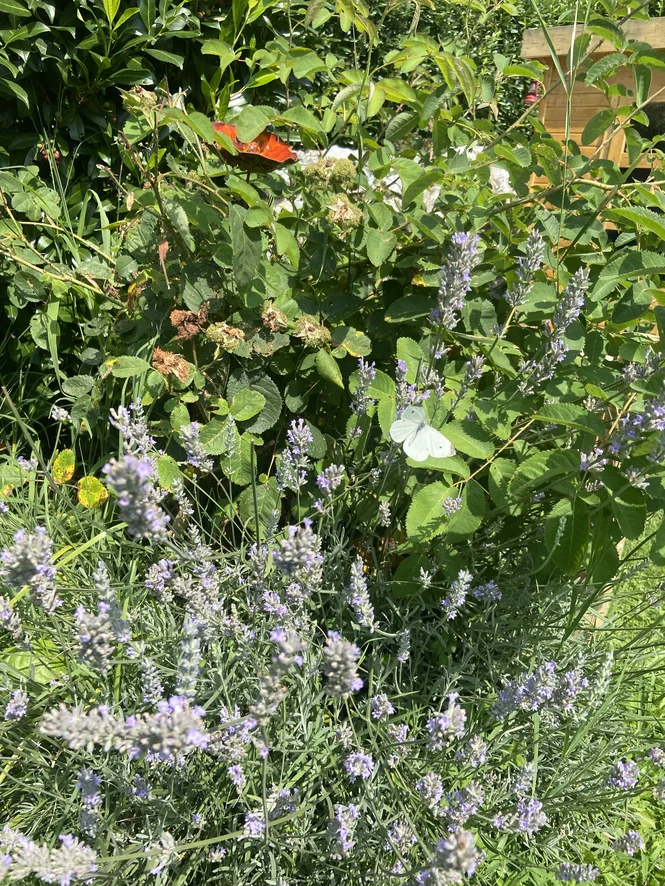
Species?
Pieris rapae
